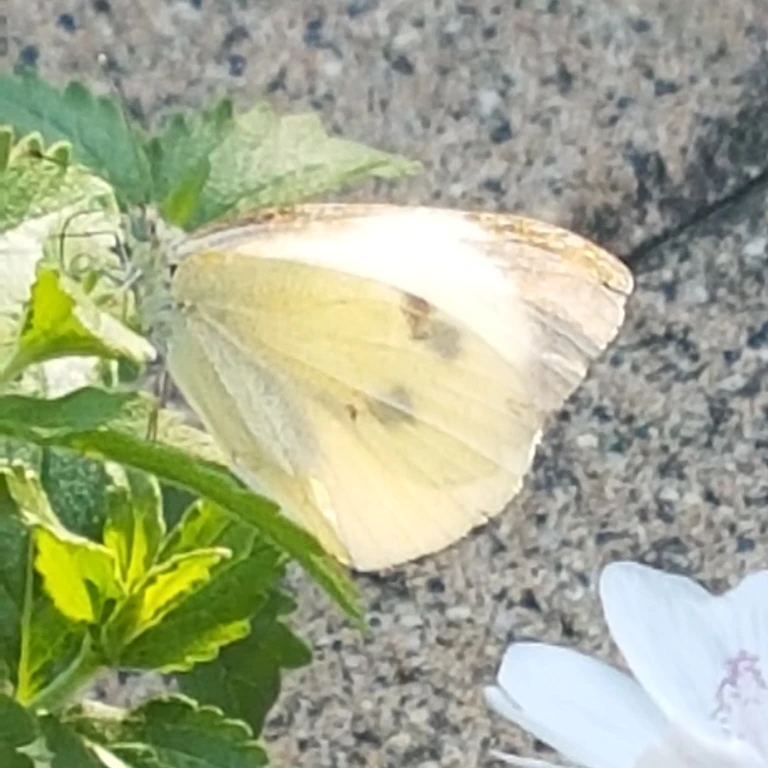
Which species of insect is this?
Pieris brassicae
